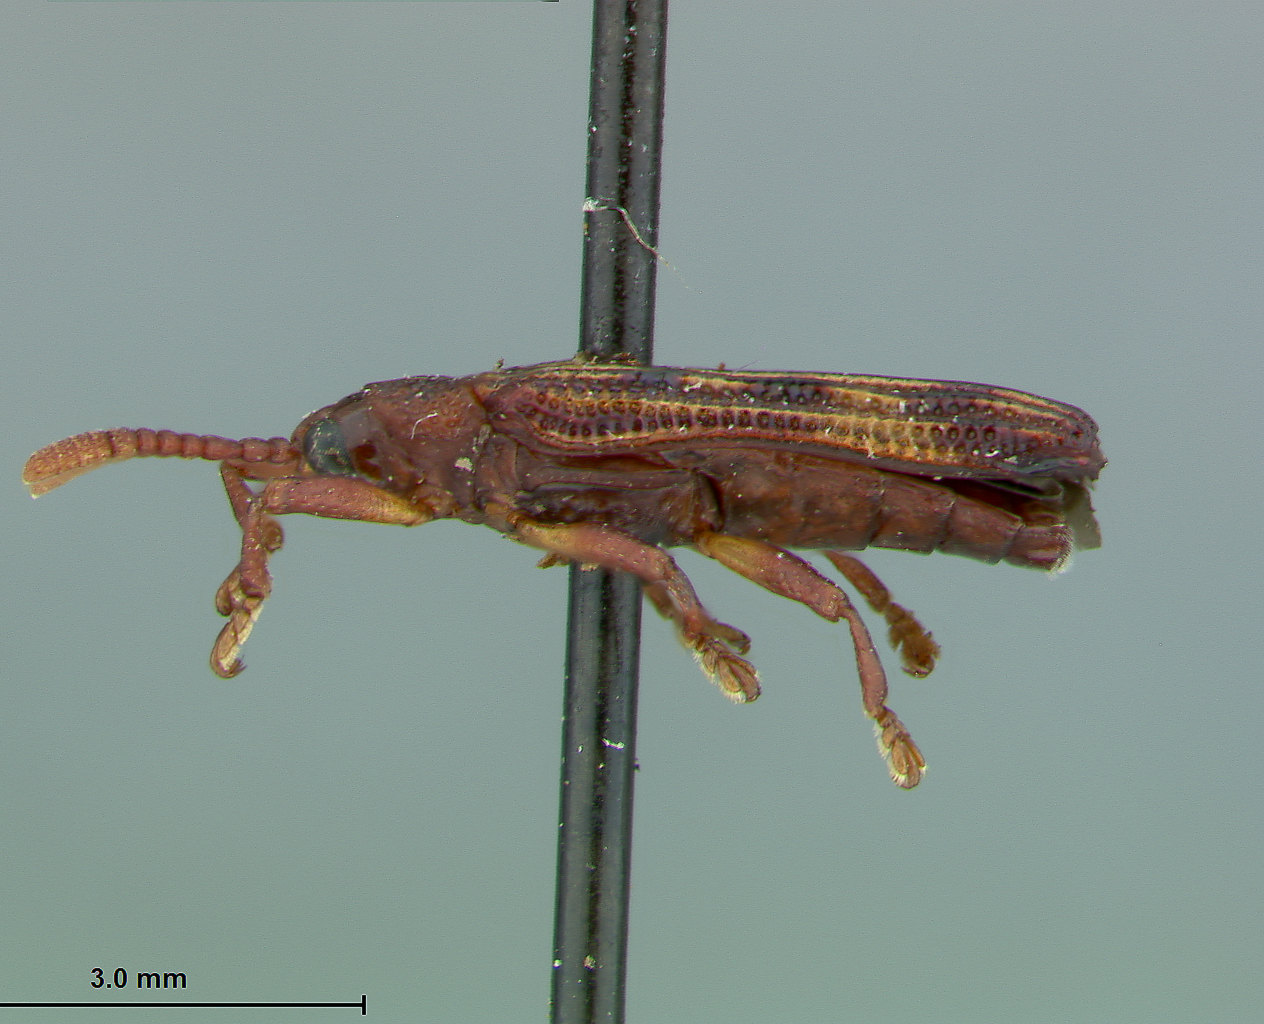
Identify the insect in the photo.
Octhispa ingae
